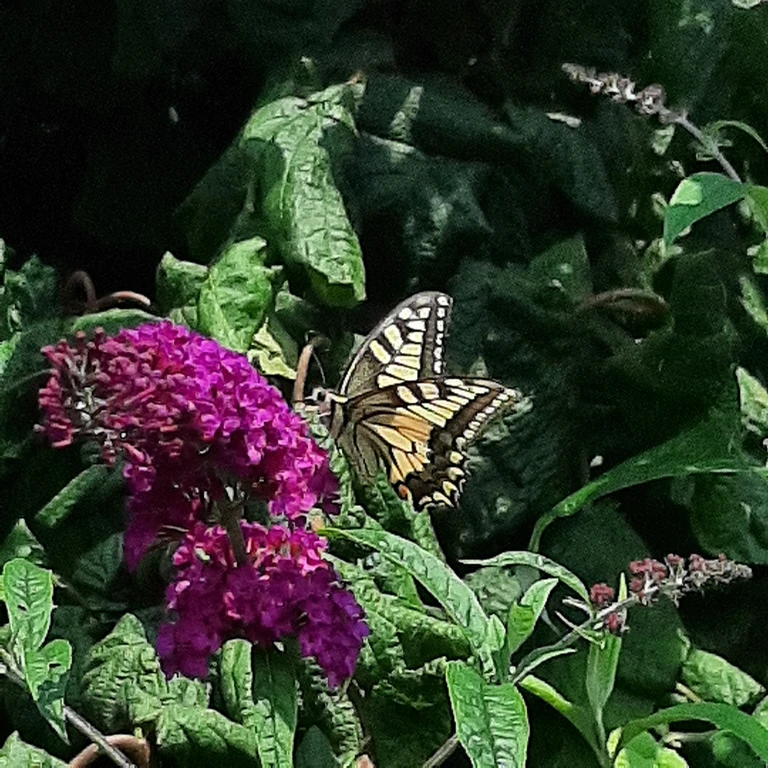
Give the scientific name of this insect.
Papilio machaon
